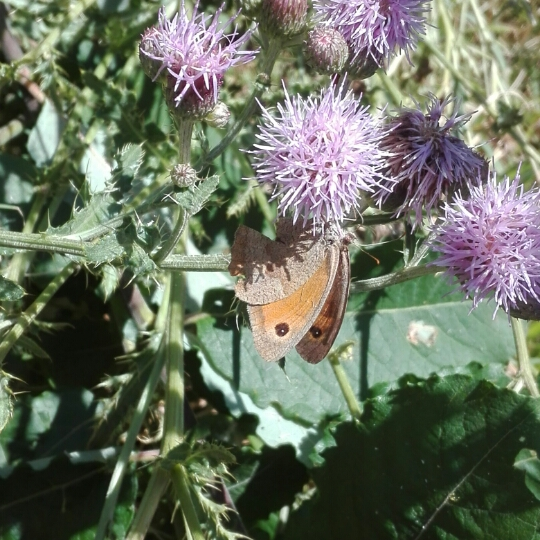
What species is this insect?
Maniola jurtina
